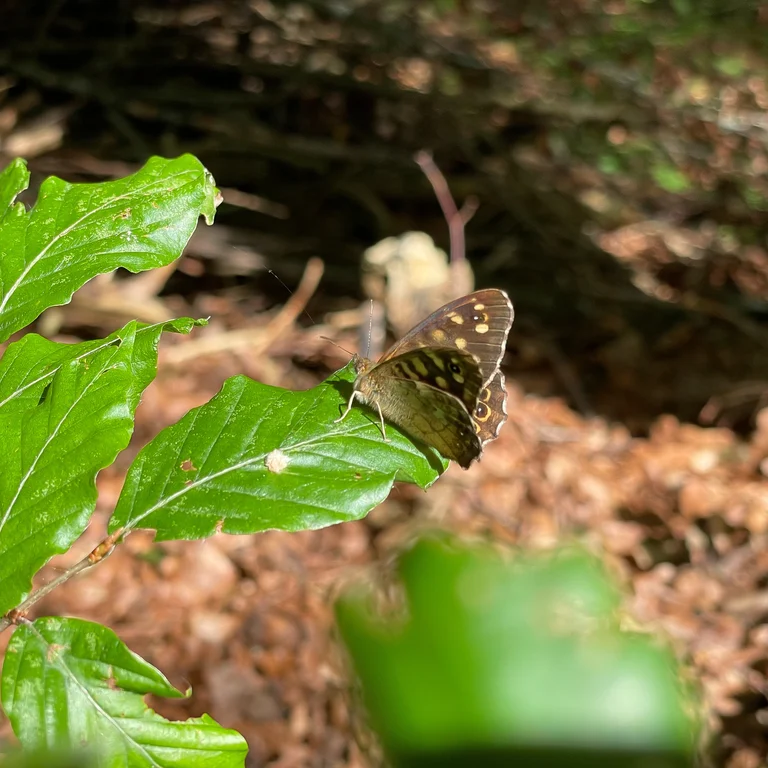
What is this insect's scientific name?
Pararge aegeria
